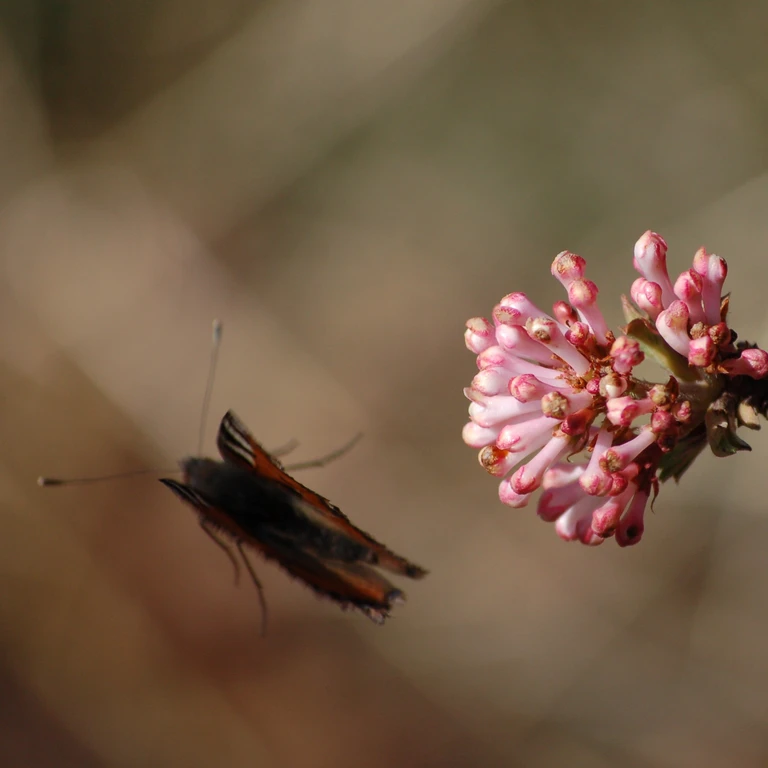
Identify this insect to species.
Aglais urticae
